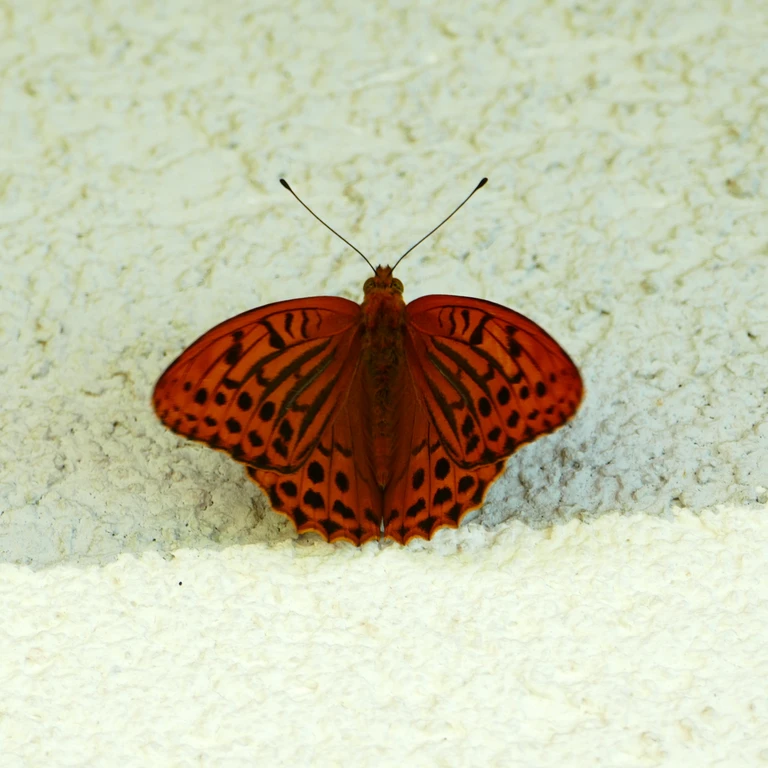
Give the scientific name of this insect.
Argynnis paphia
